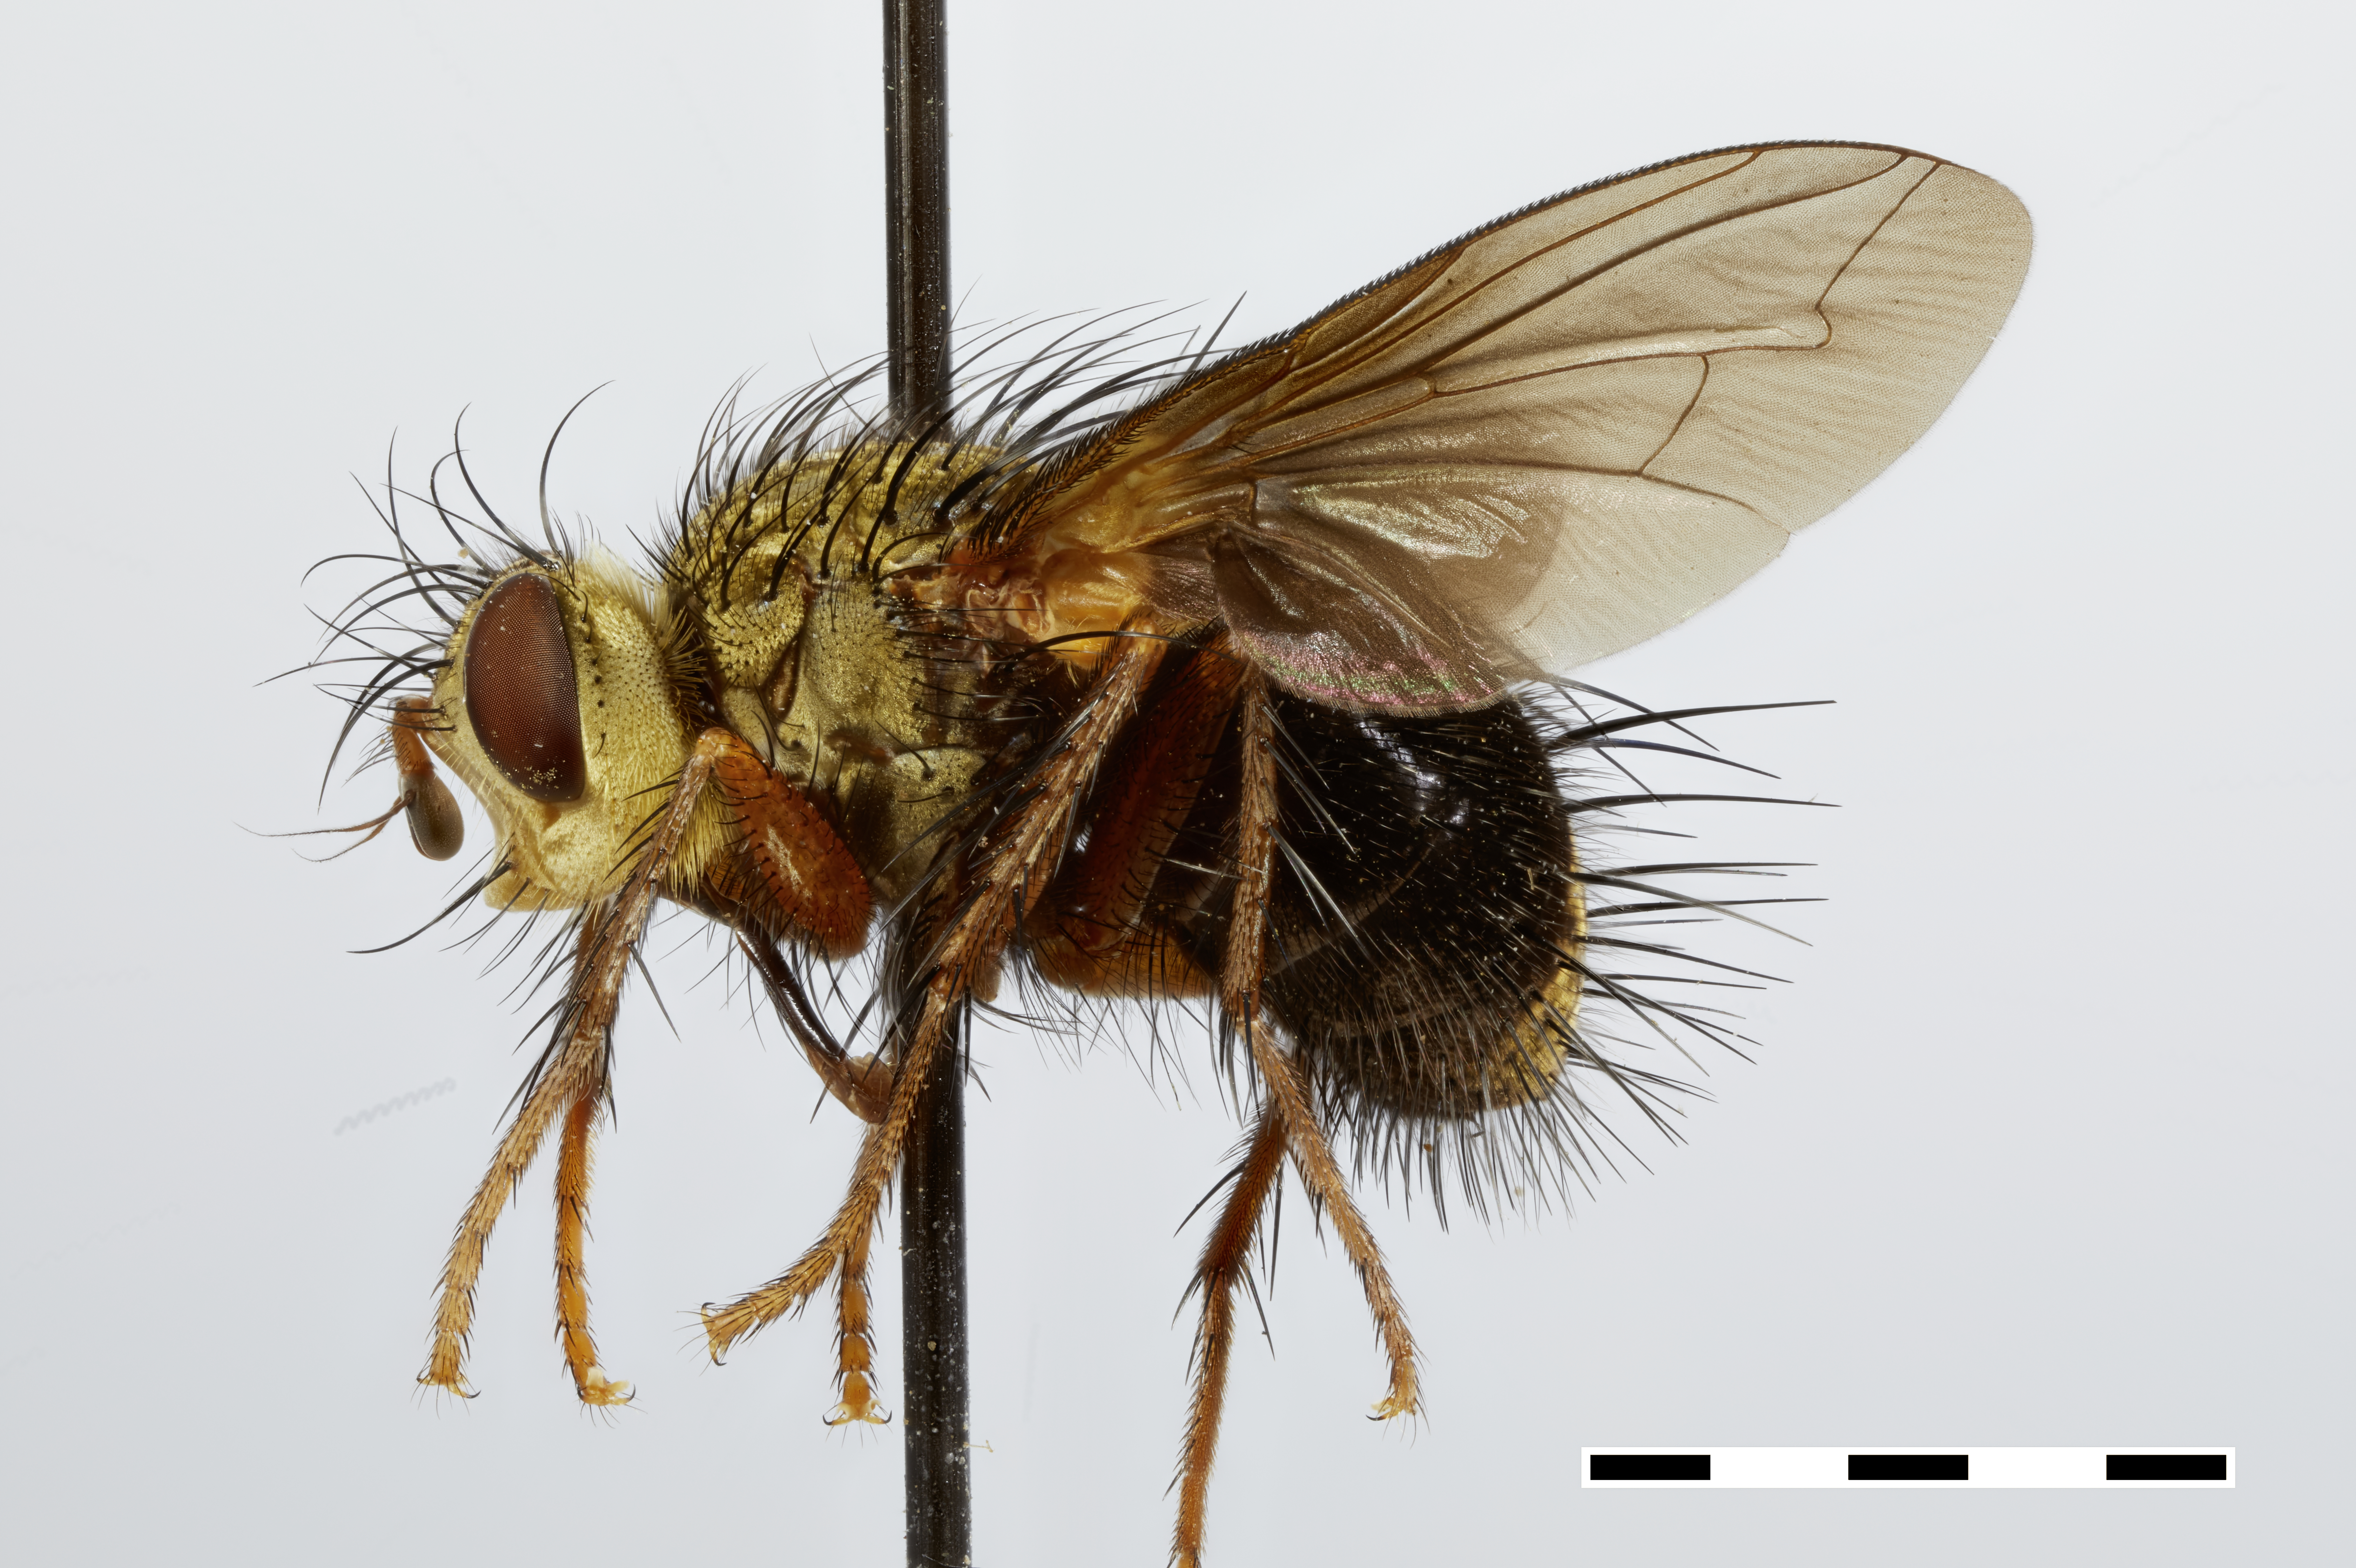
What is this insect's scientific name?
Eusignosoma aureolatum
